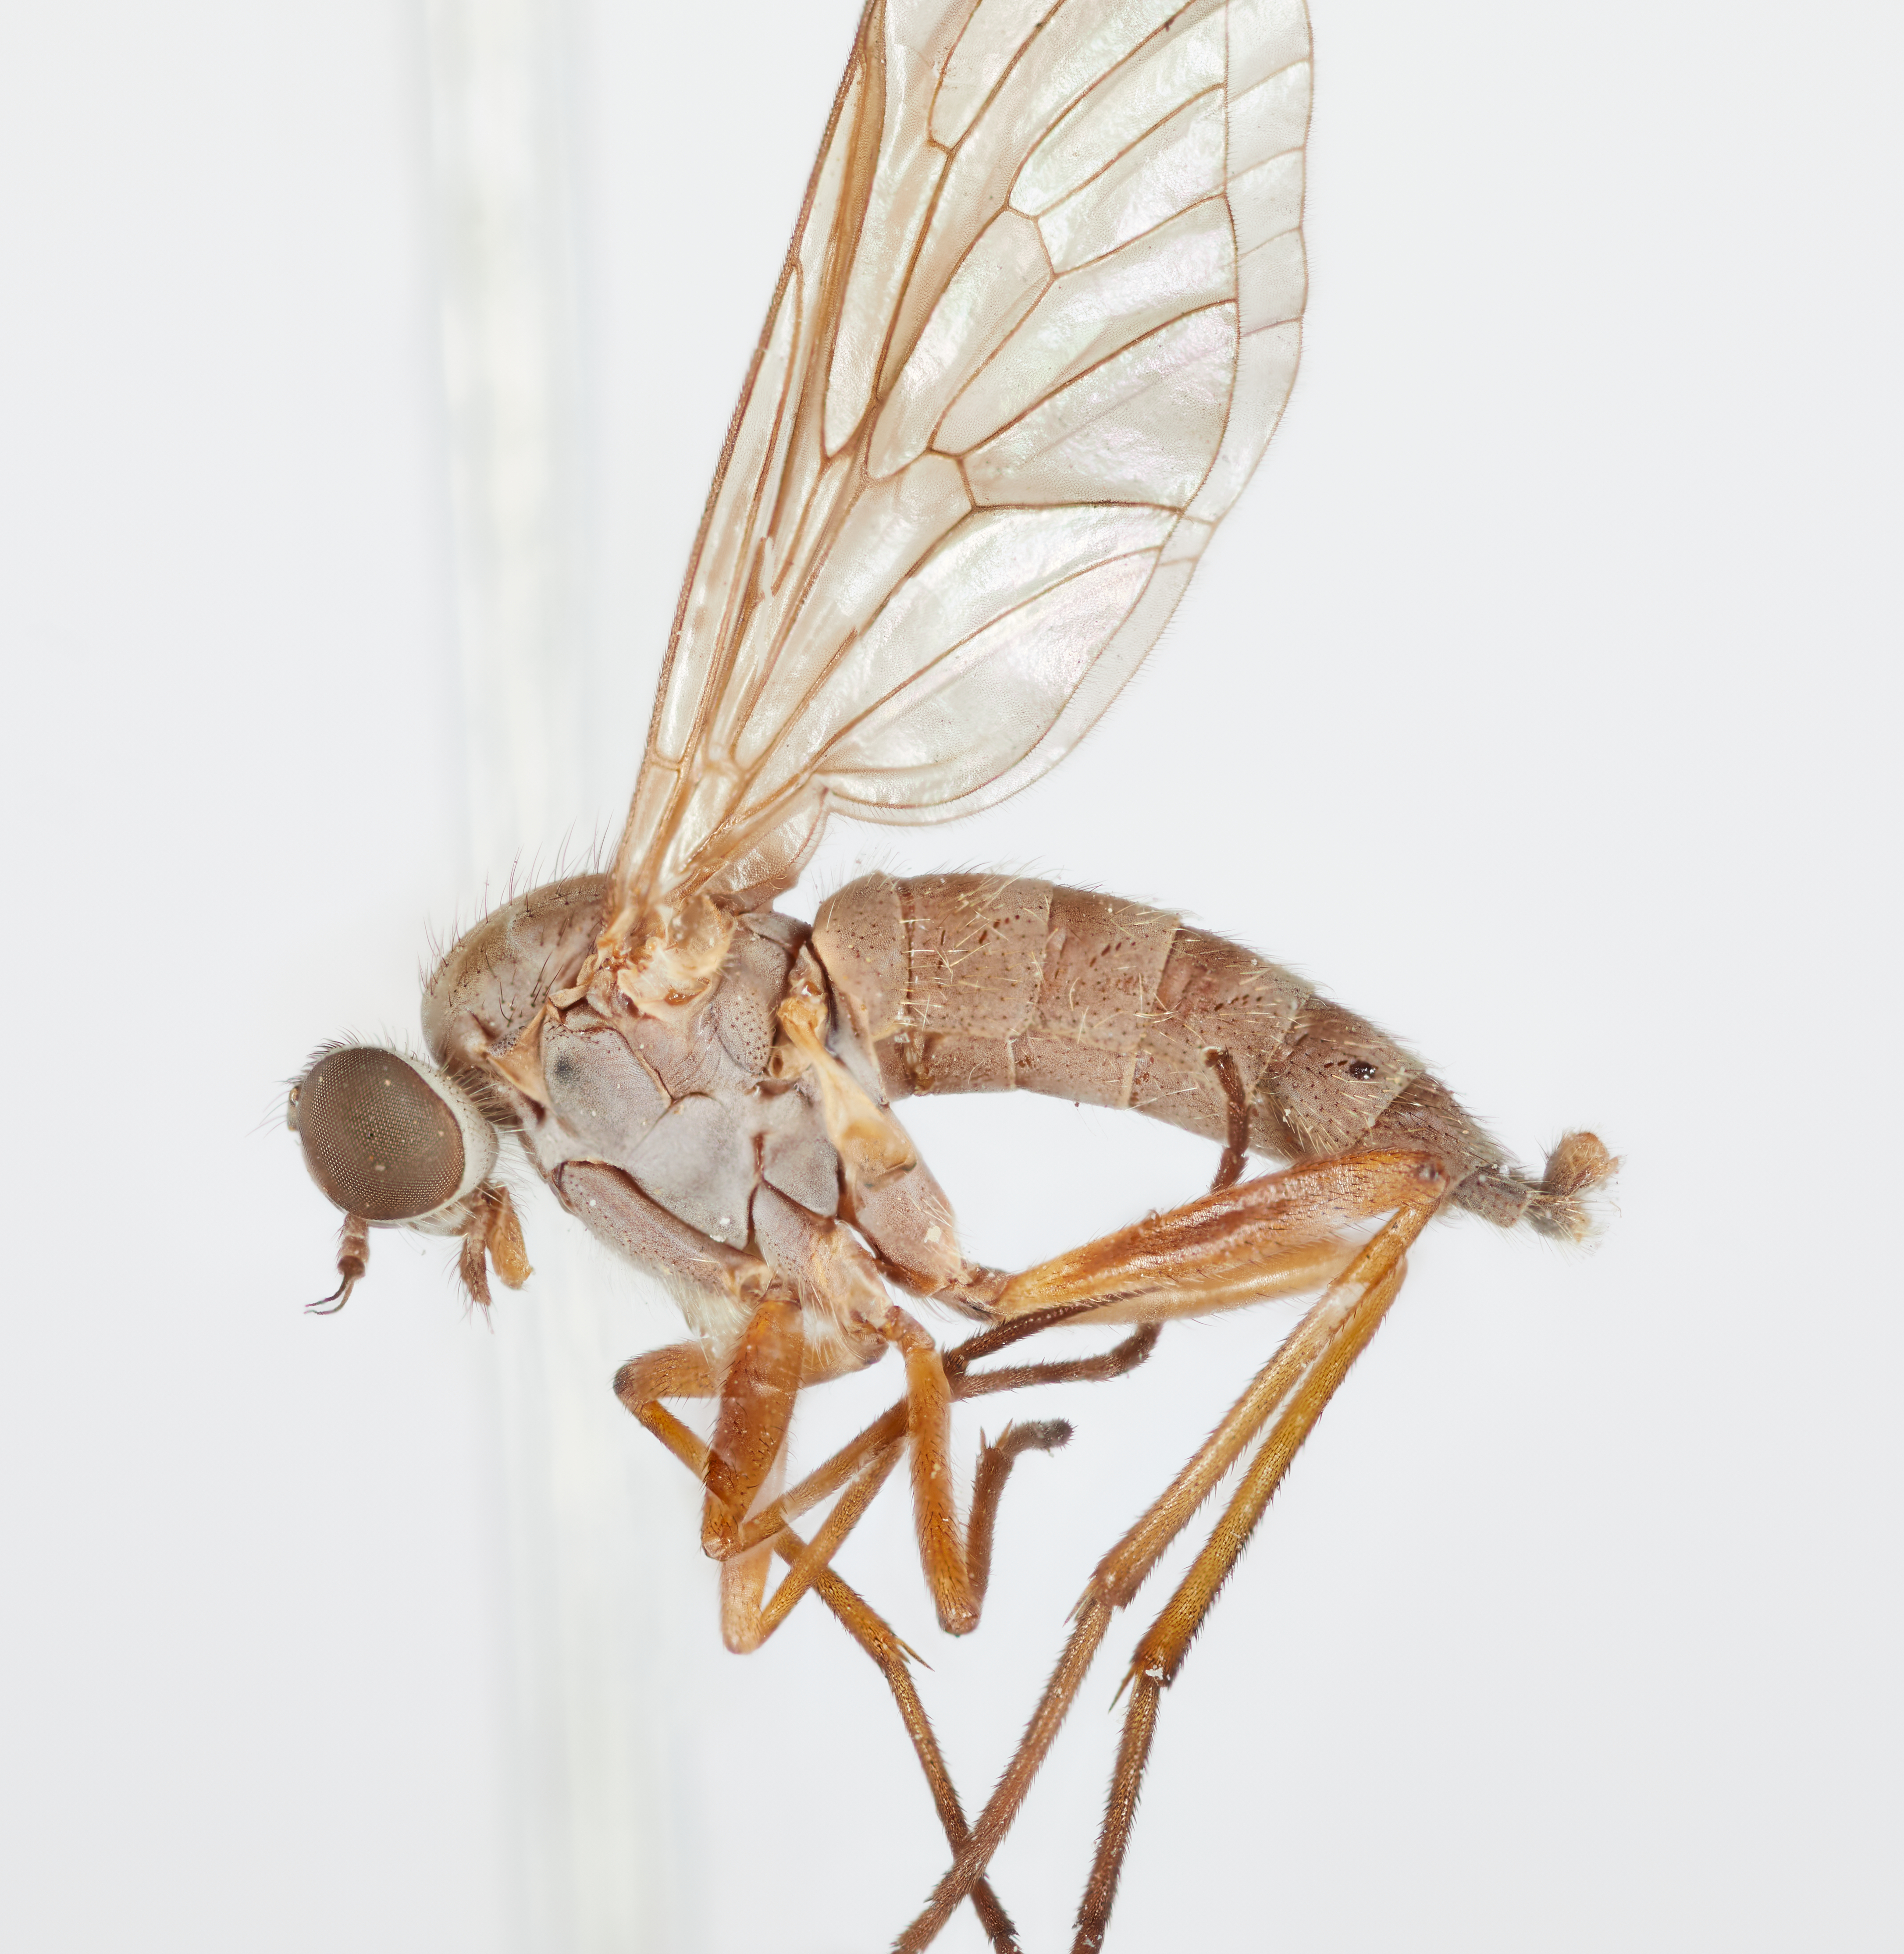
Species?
Rhagio pollinosus
